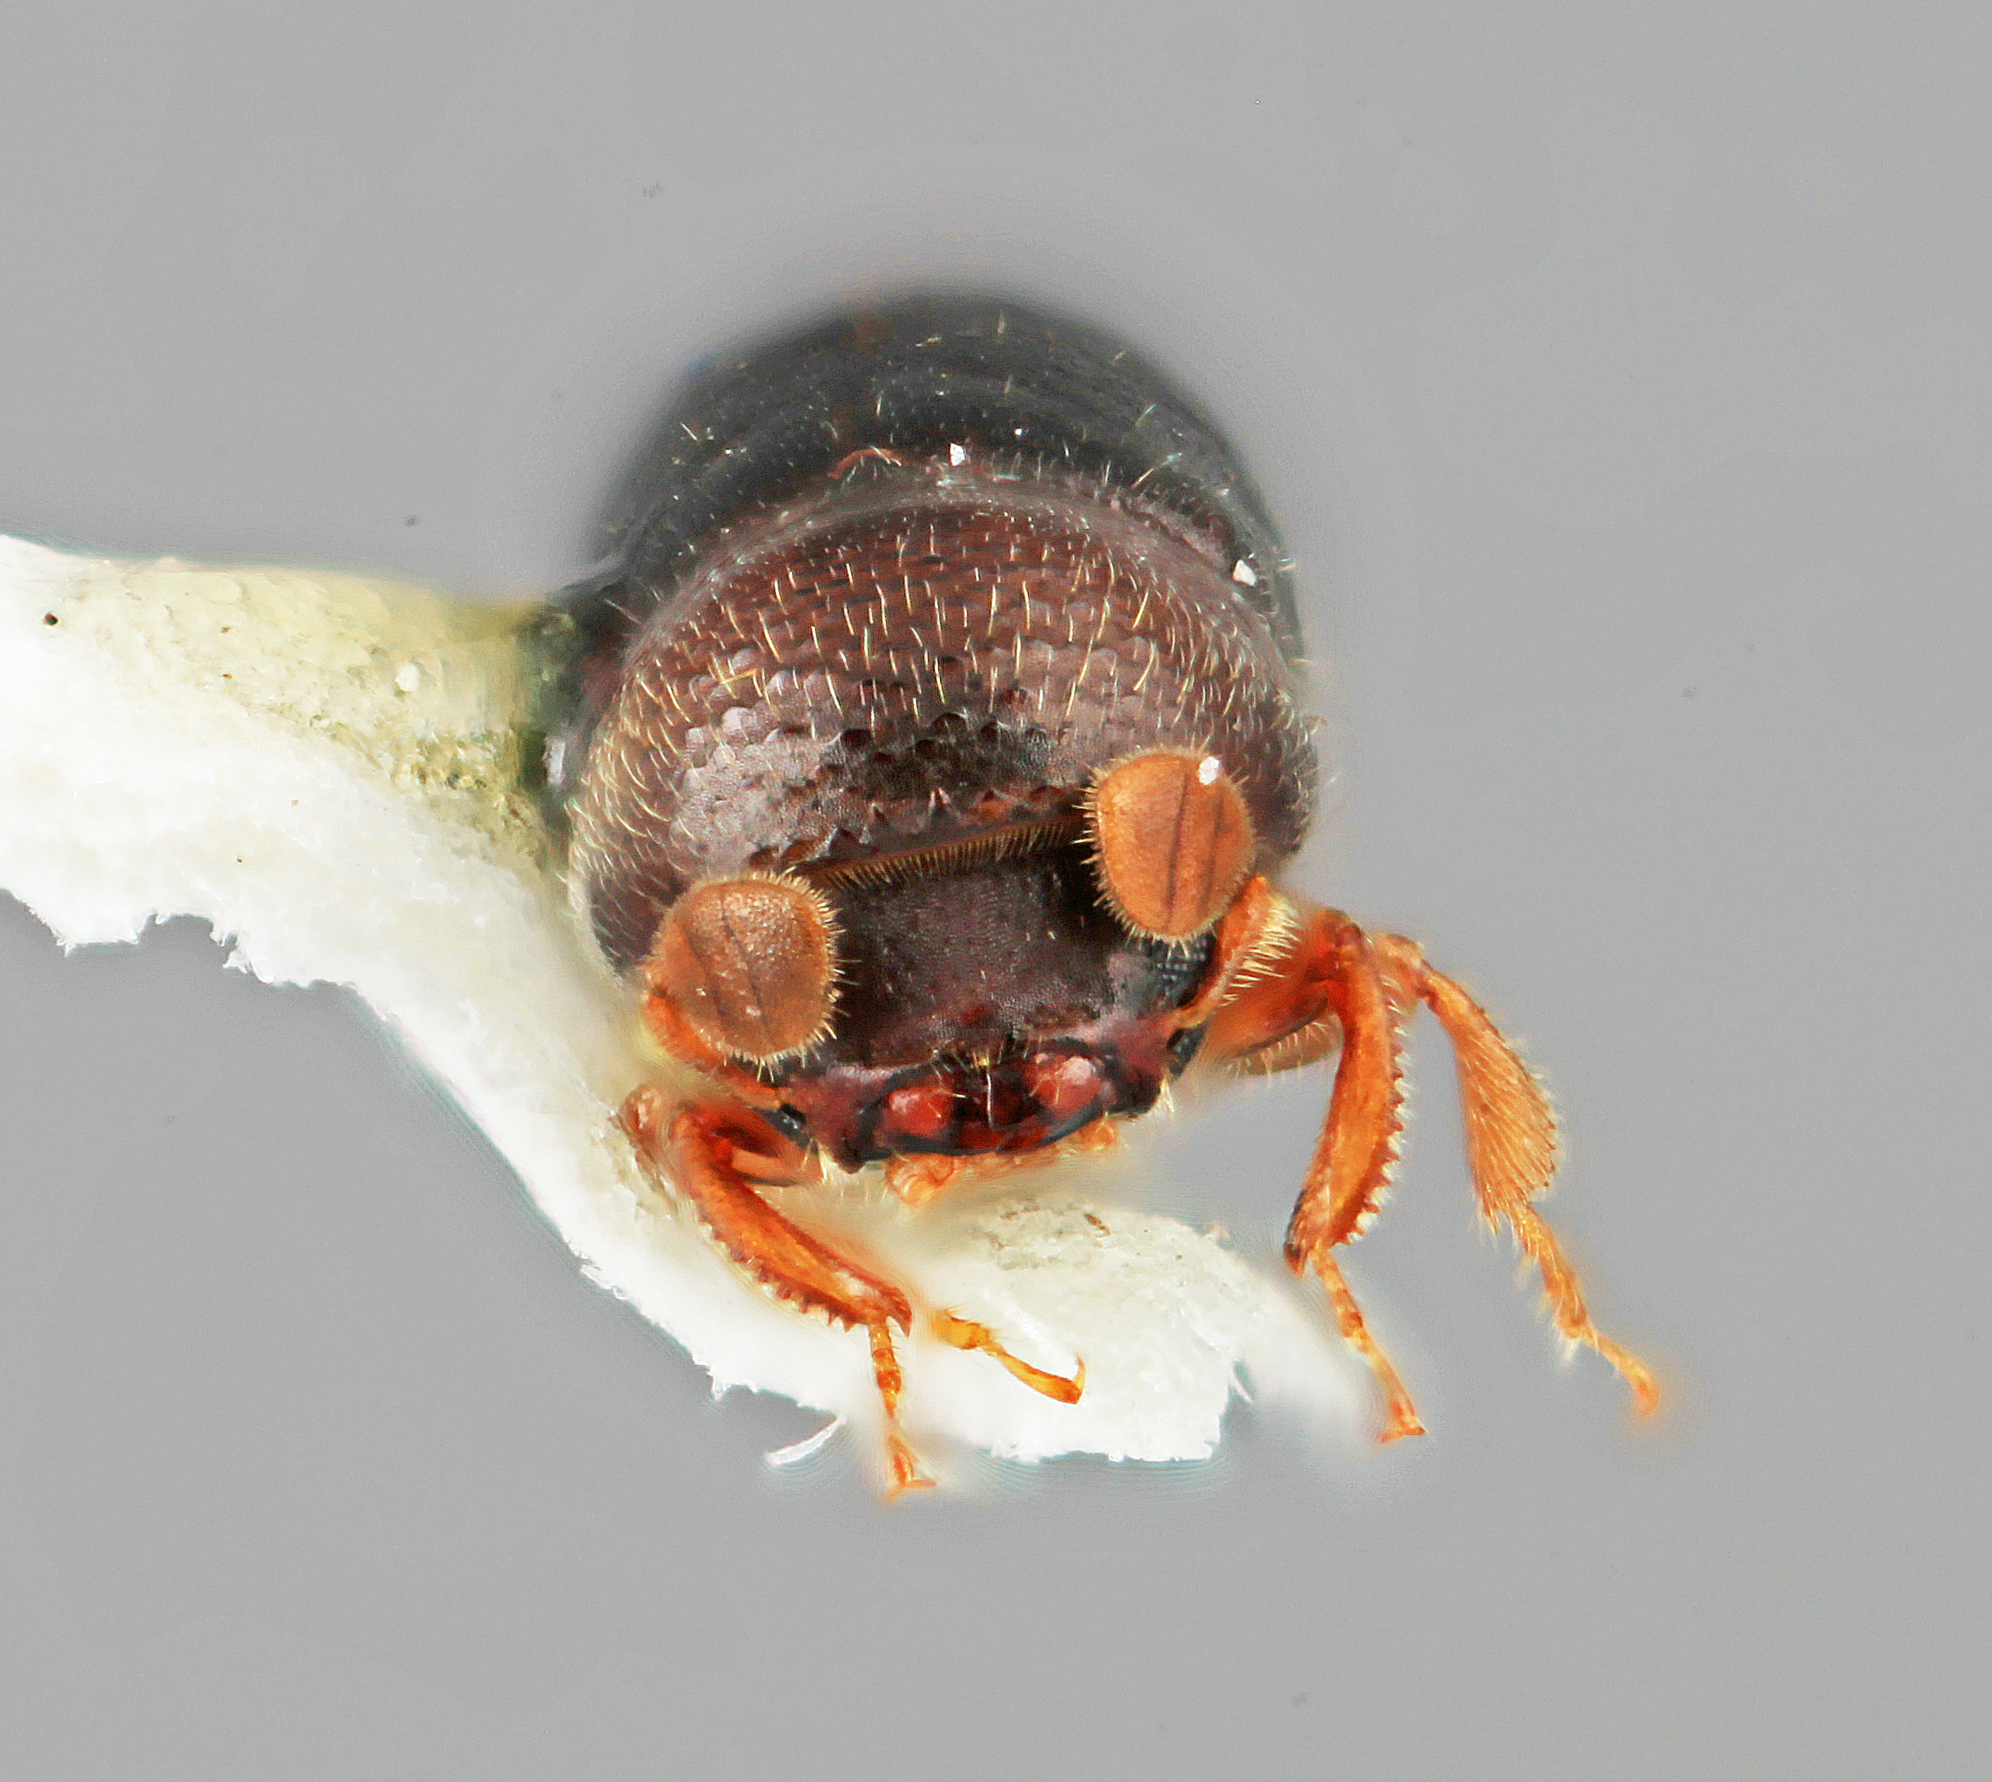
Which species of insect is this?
Microcorthylus diversus
